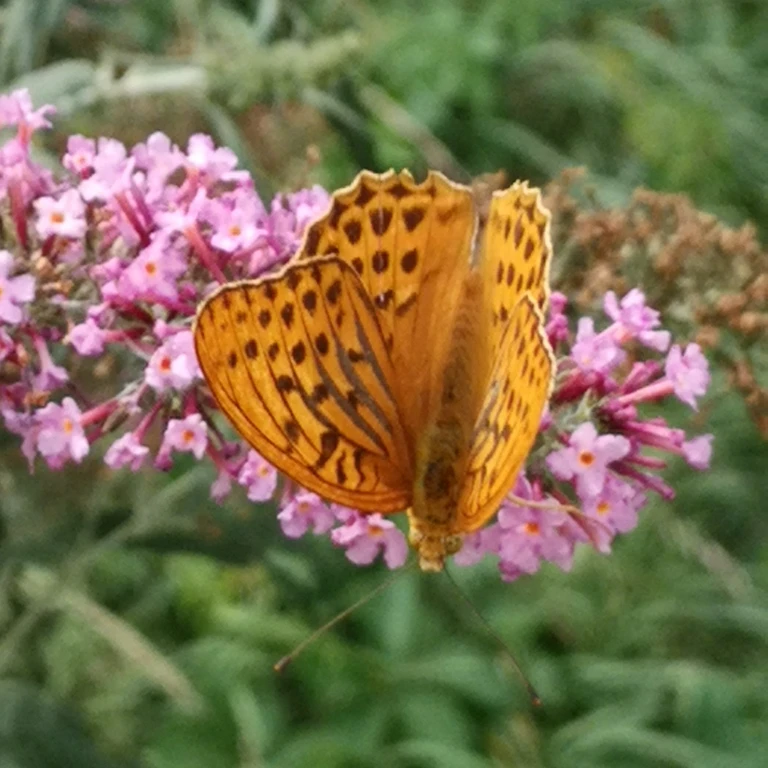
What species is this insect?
Argynnis paphia
